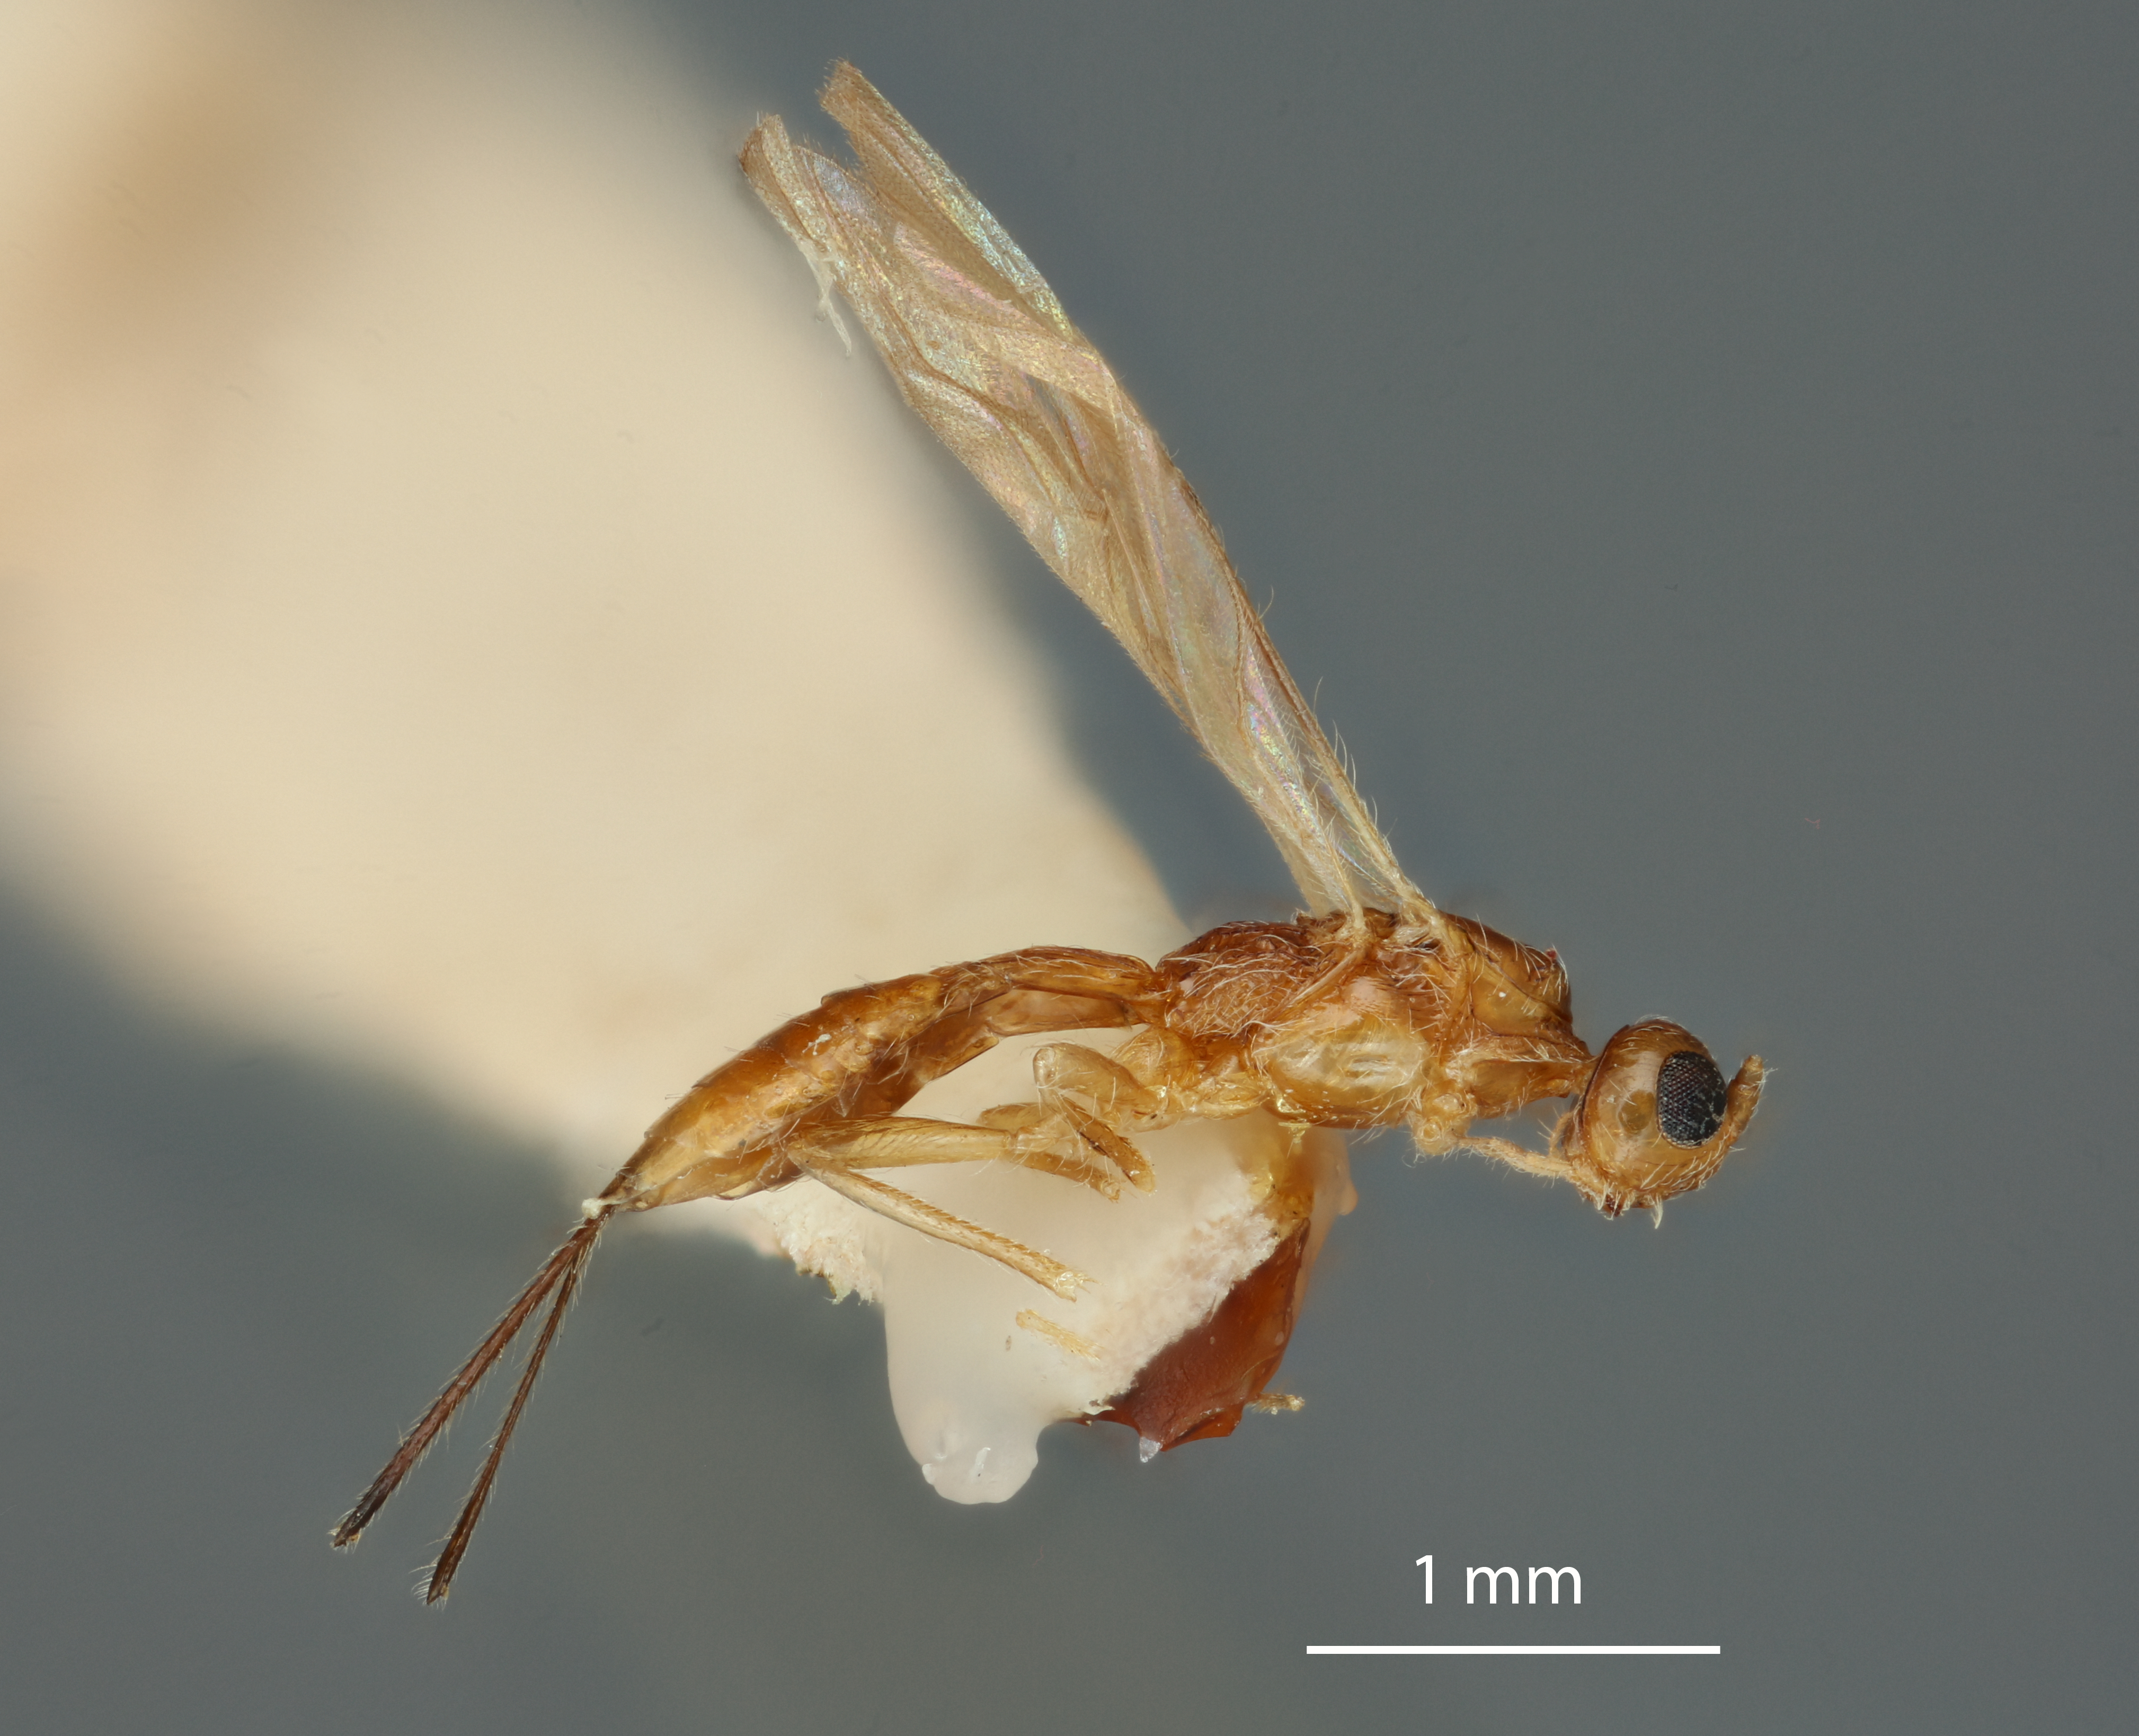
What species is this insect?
Caenophanes languriae
